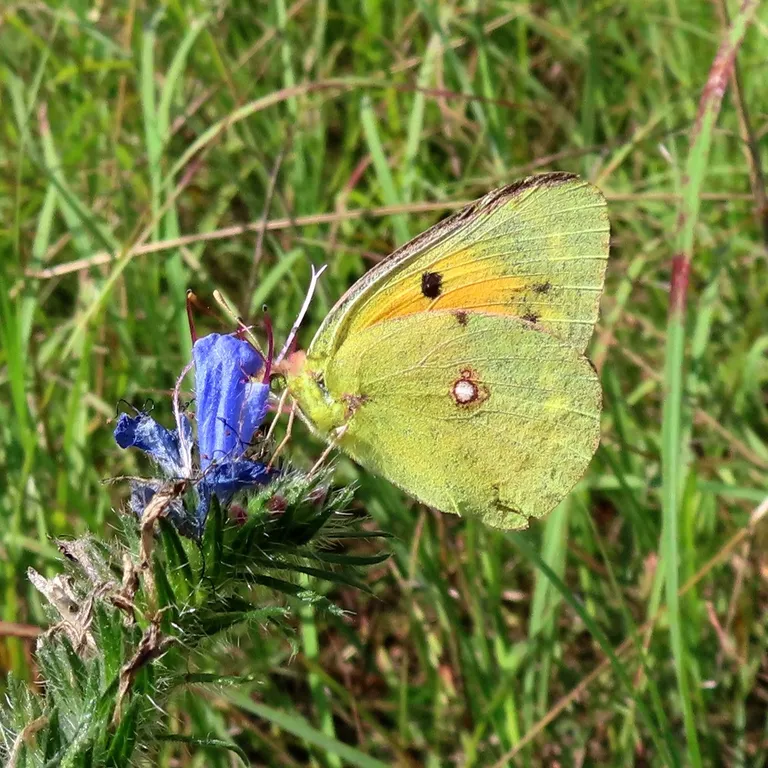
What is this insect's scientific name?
Colias croceus
